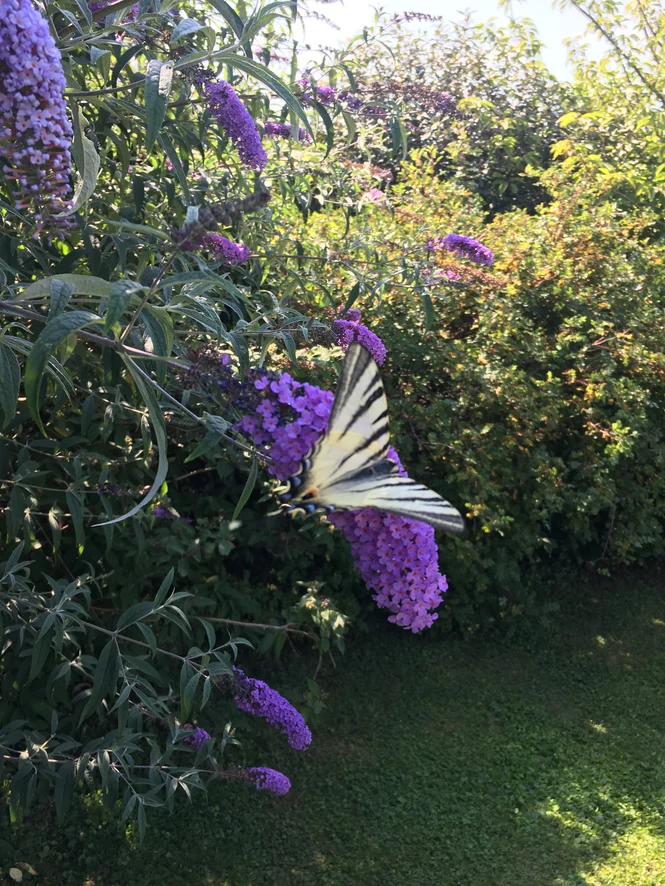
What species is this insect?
Iphiclides podalirius
